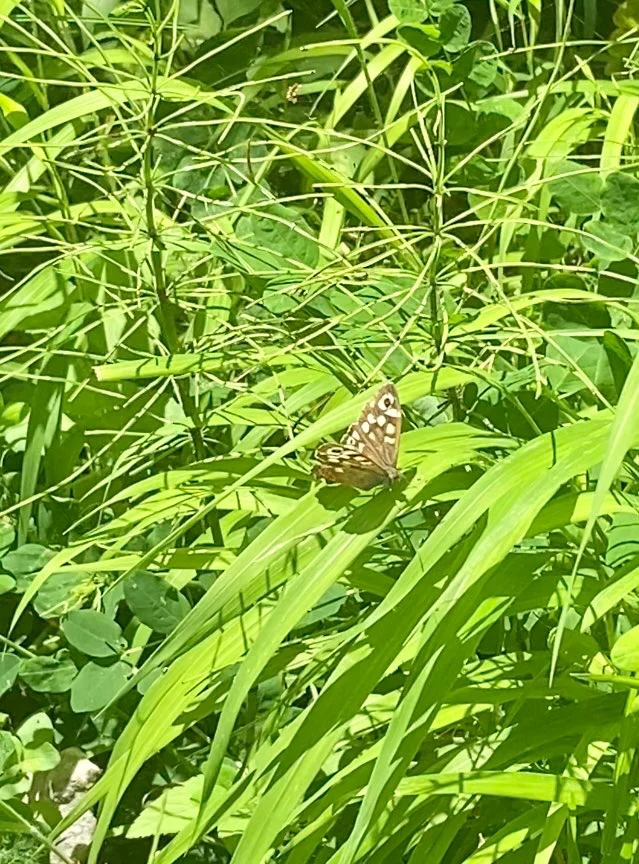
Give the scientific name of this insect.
Pararge aegeria
